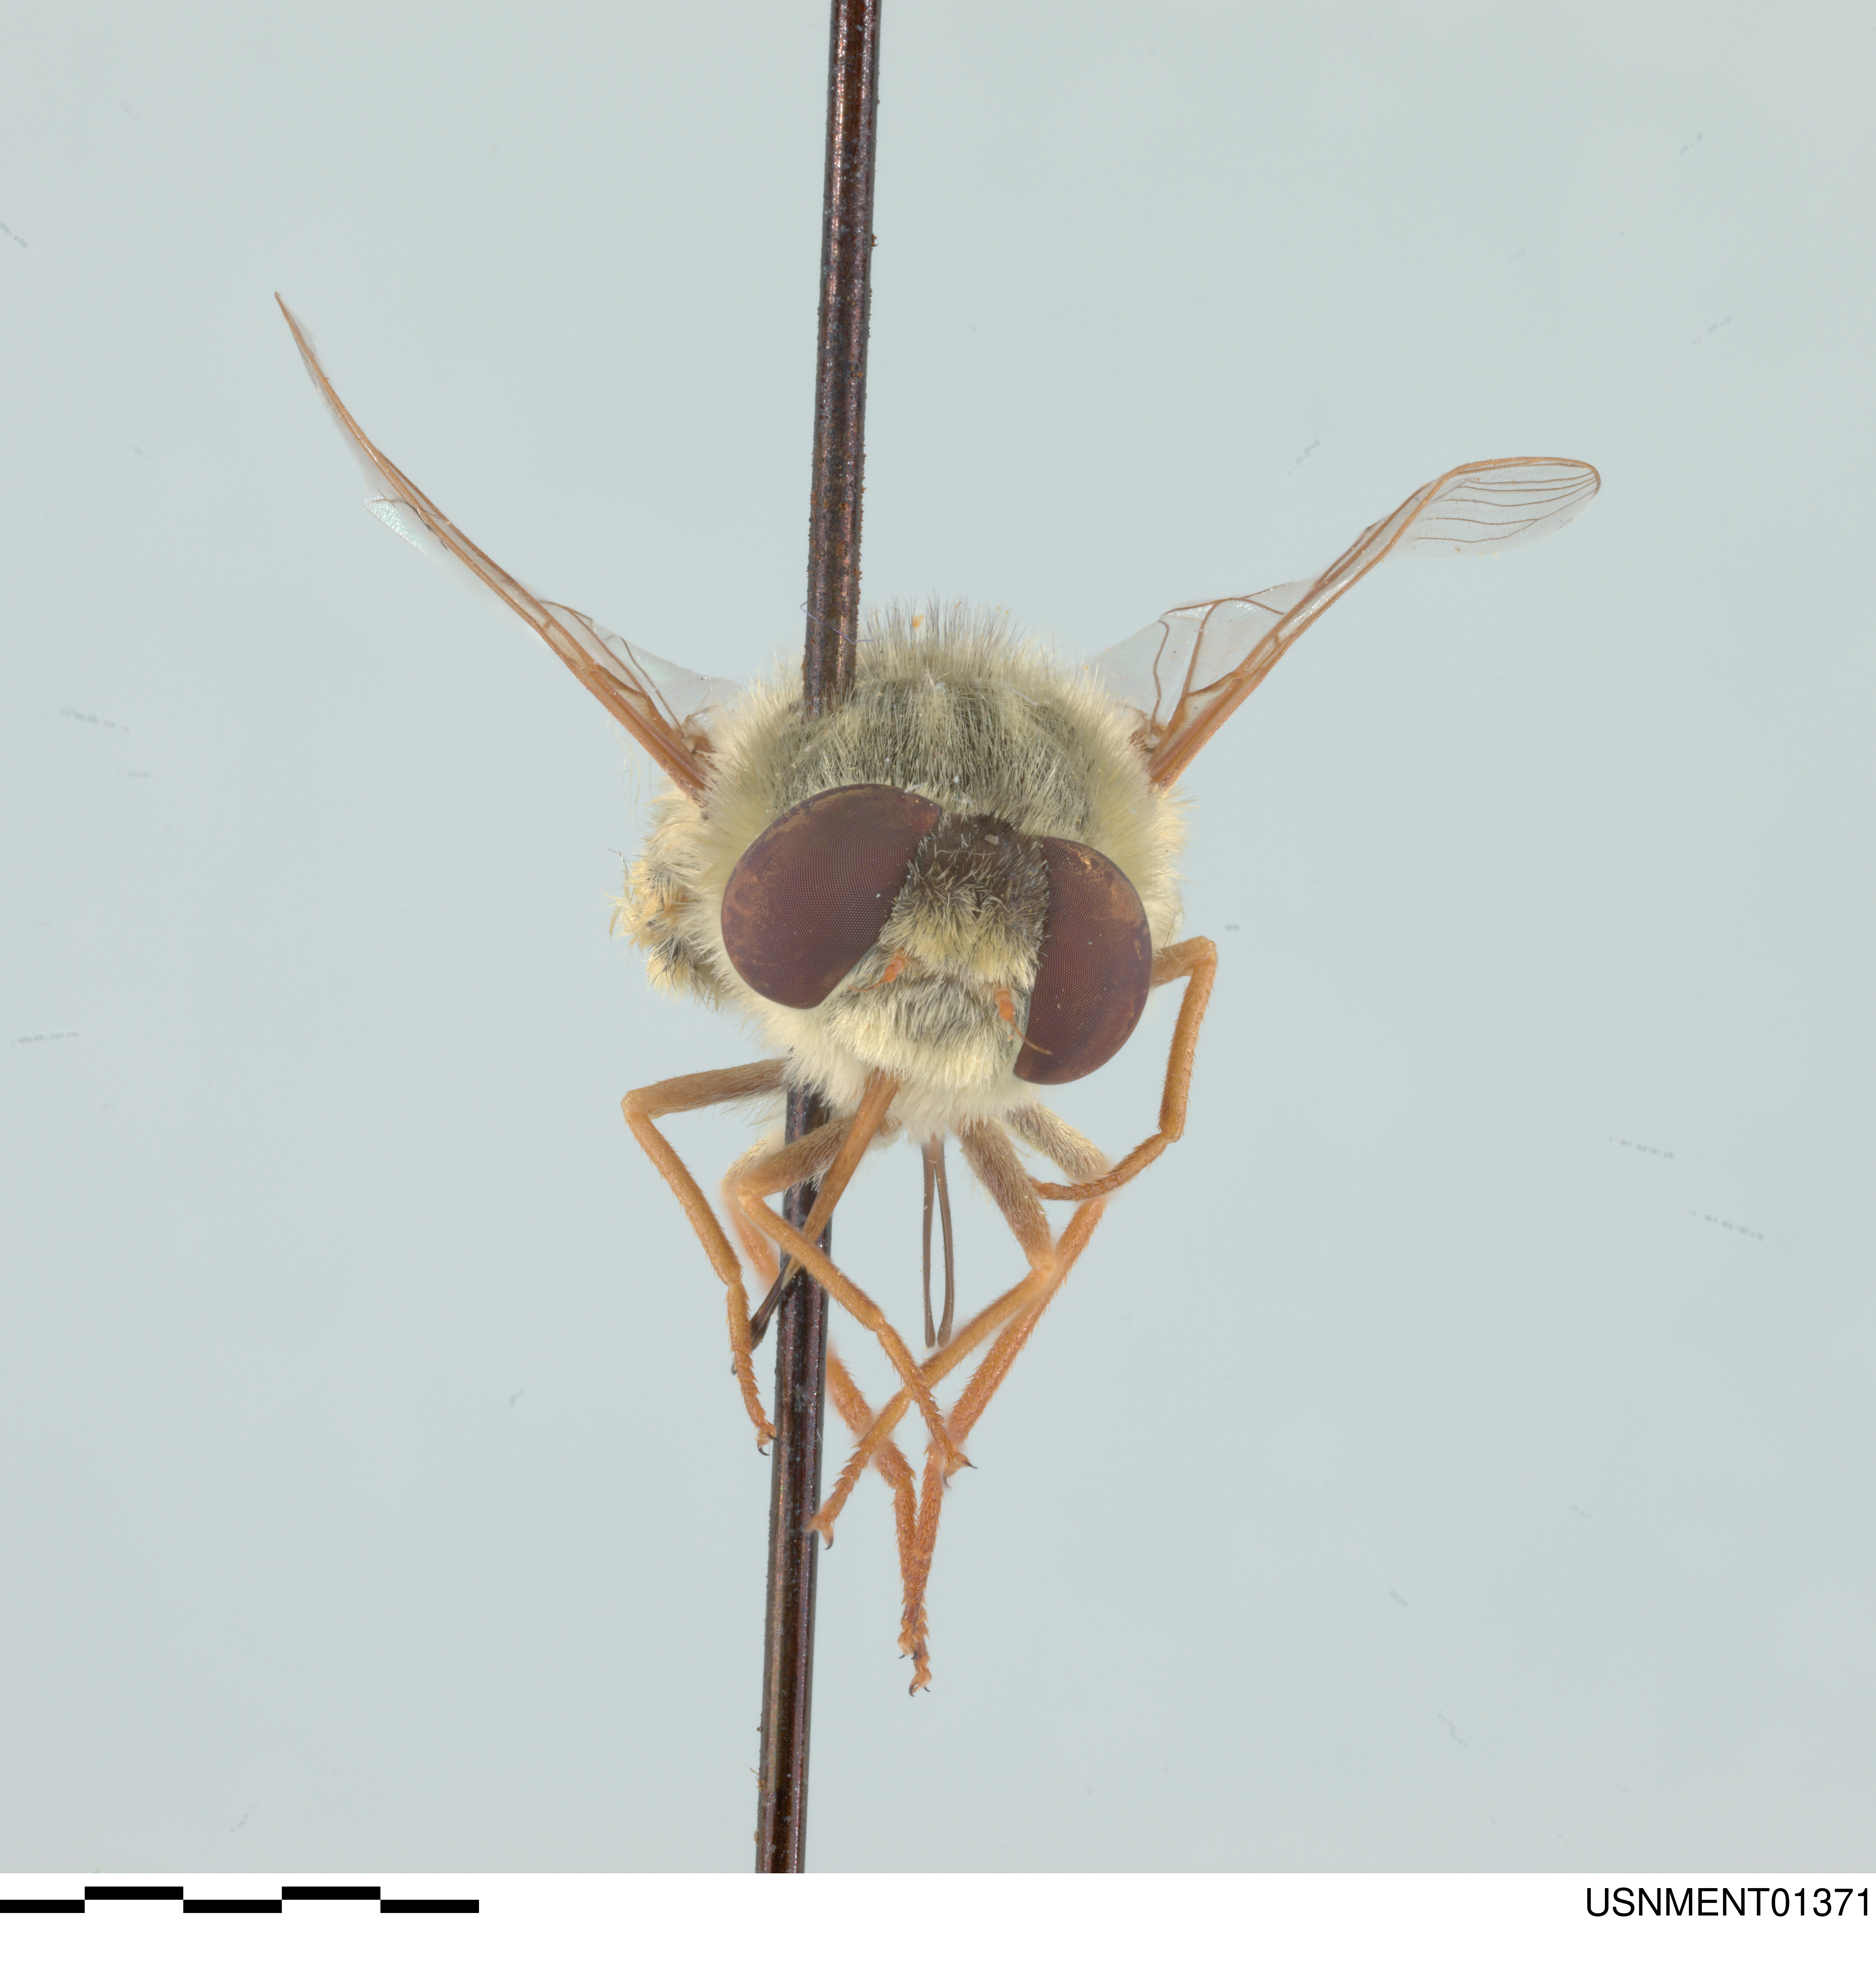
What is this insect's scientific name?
Neorhynchocephalus sackenii
